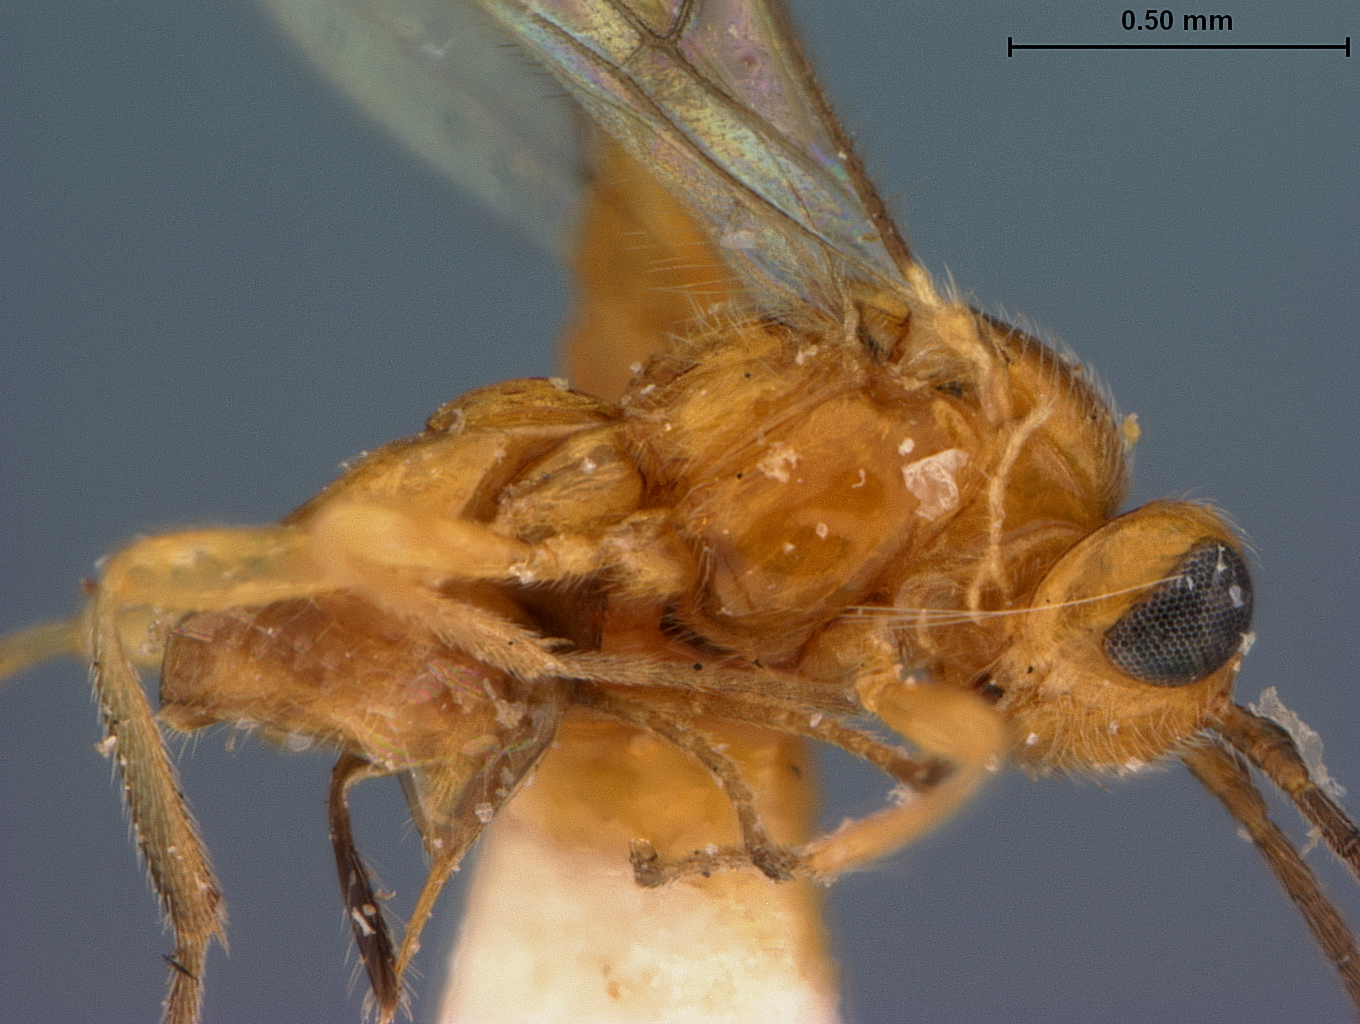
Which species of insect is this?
Opius montevidanus
